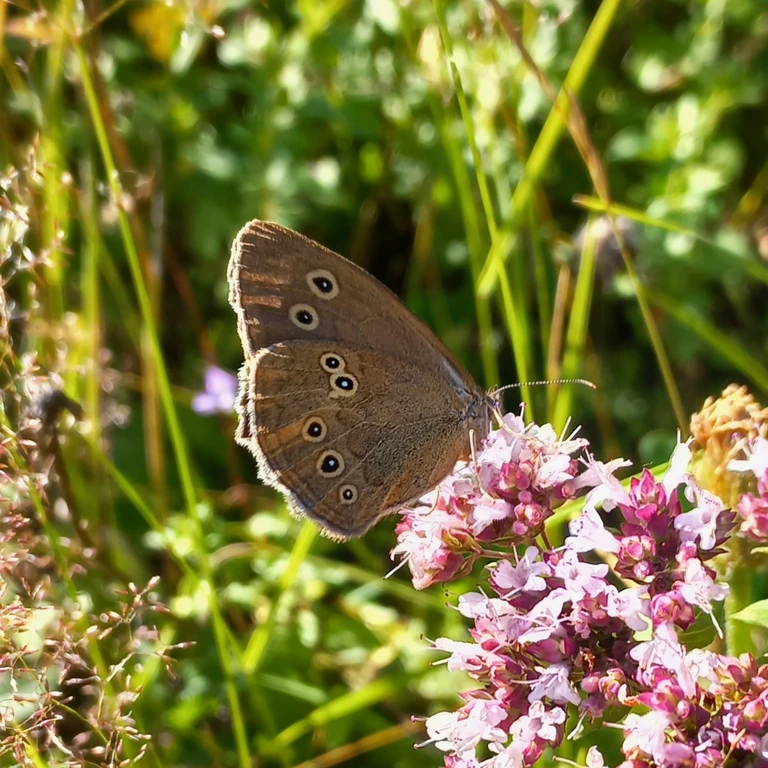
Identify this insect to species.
Aphantopus hyperantus
